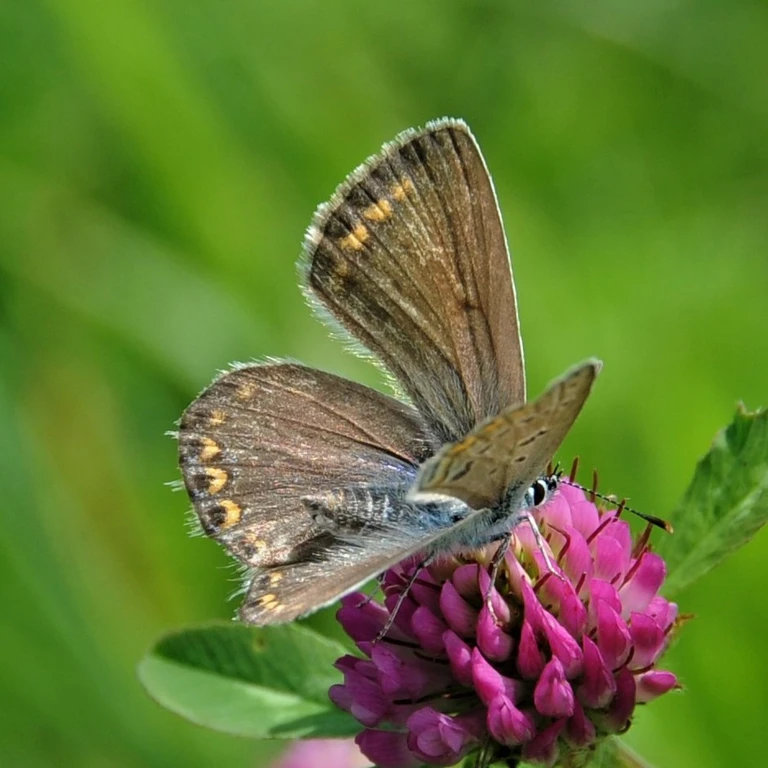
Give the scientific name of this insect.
Polyommatus icarus
